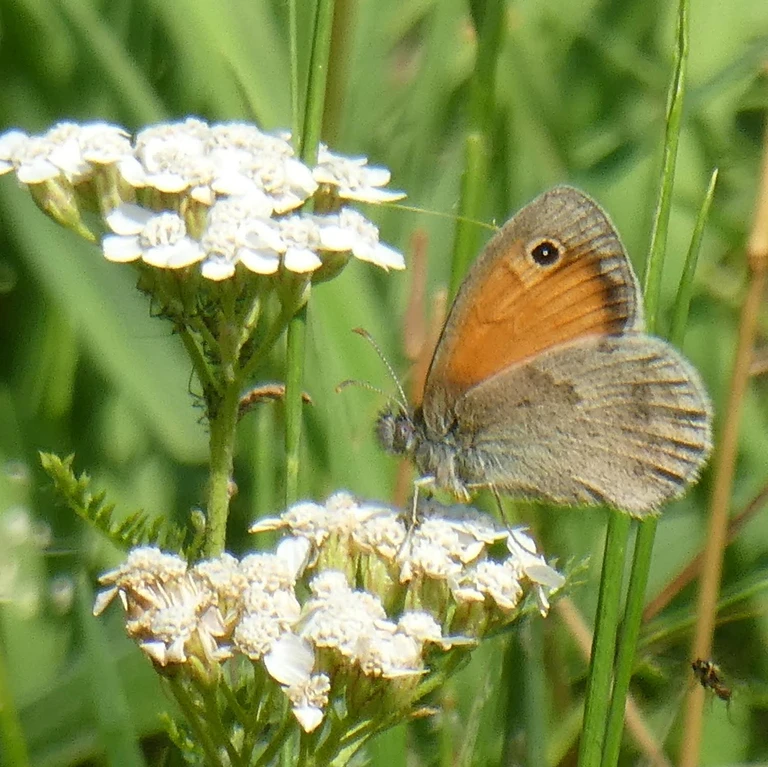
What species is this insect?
Coenonympha pamphilus
